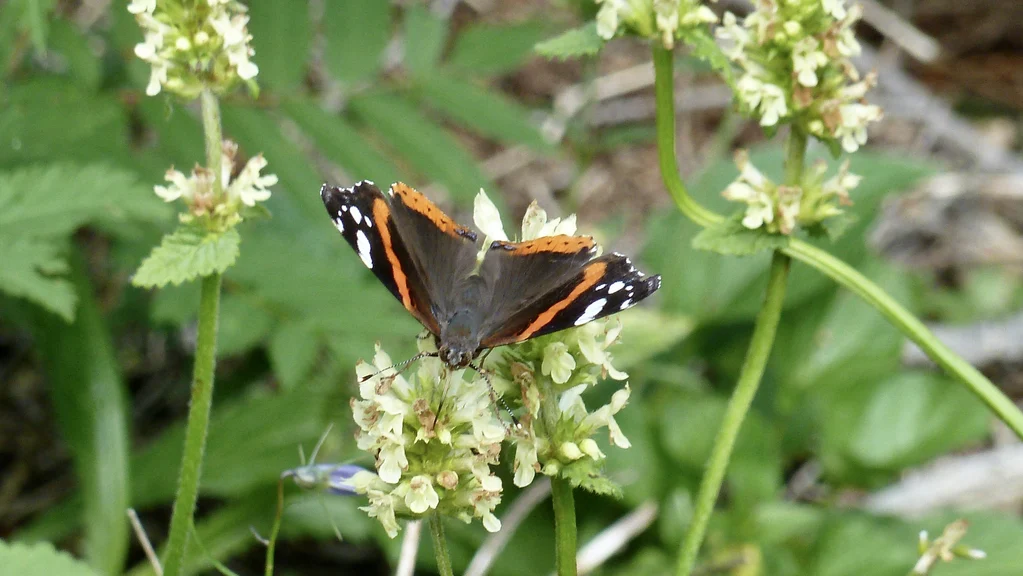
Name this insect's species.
Vanessa atalanta
